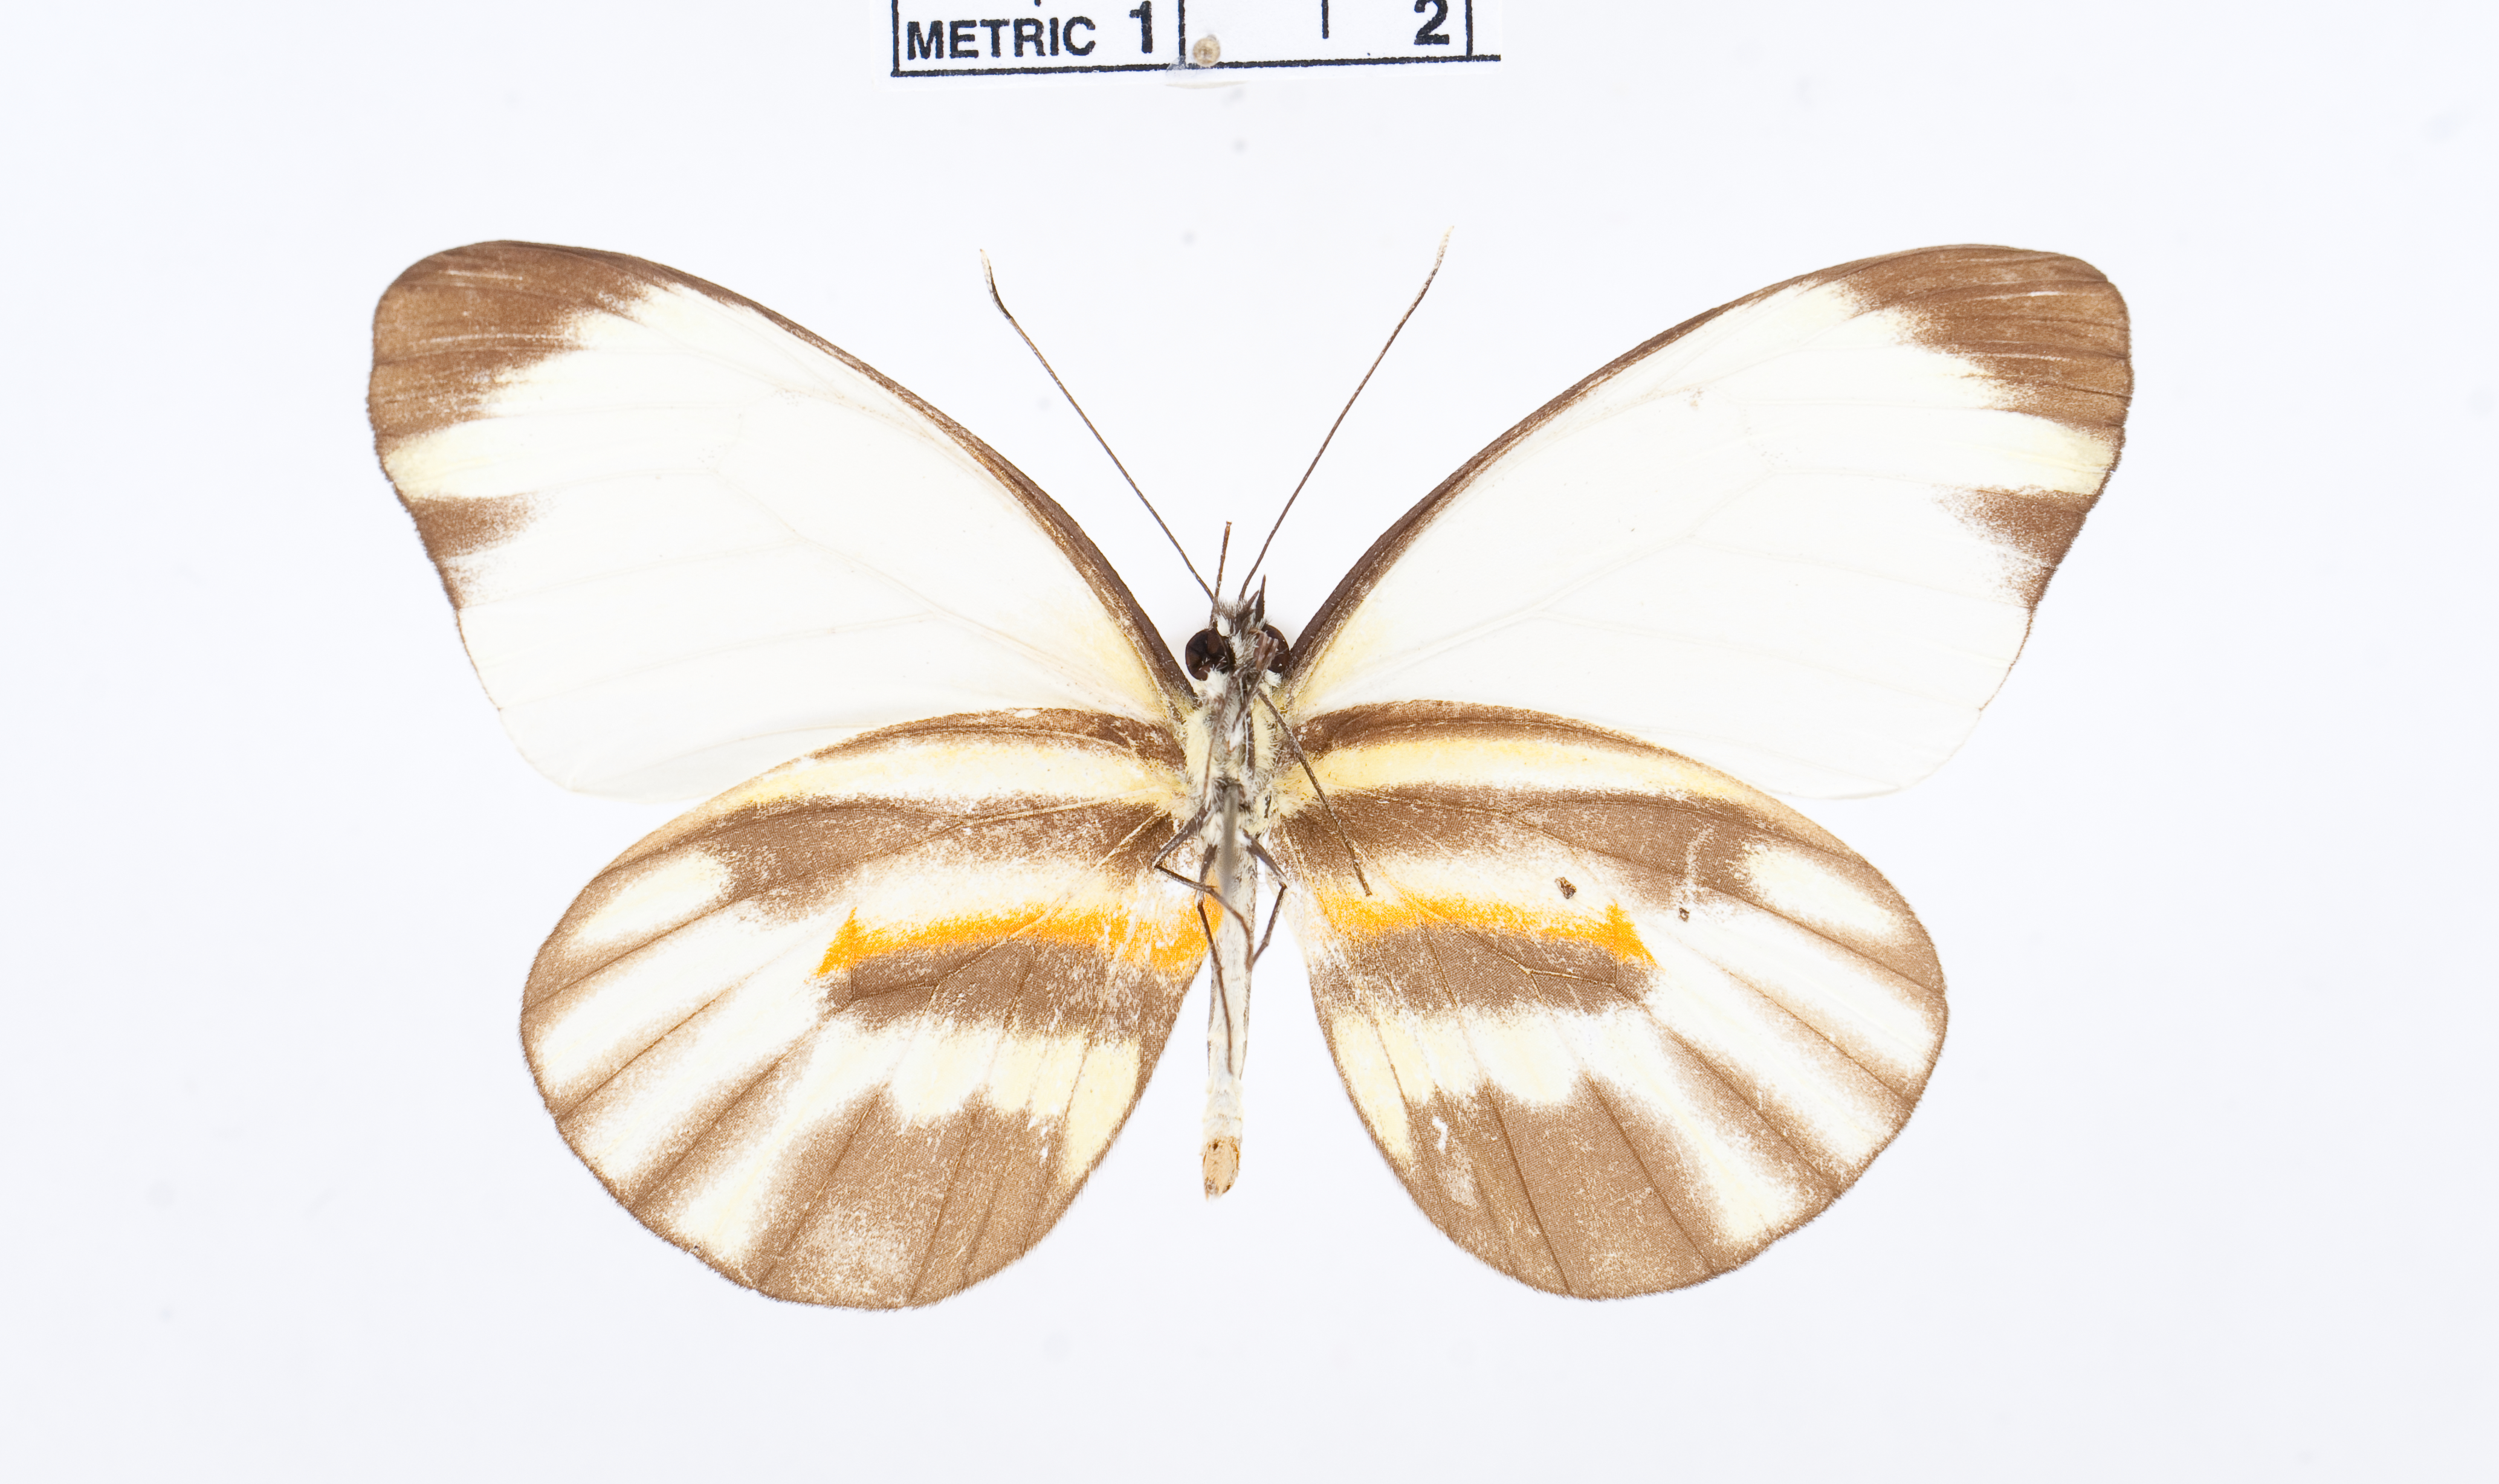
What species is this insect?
Perrhybris pamela
